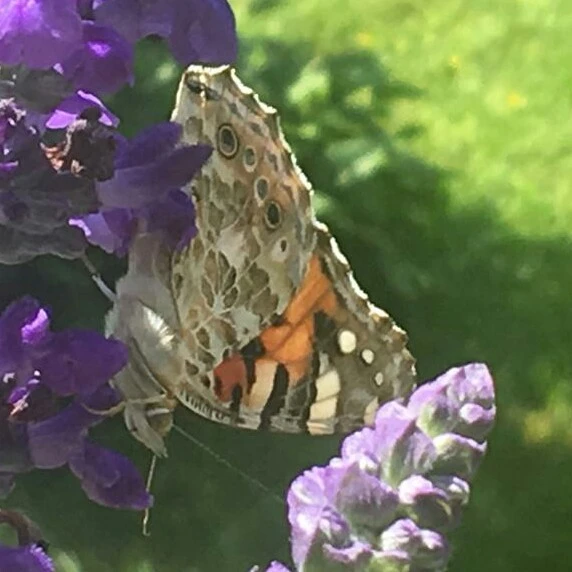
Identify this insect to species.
Vanessa cardui
